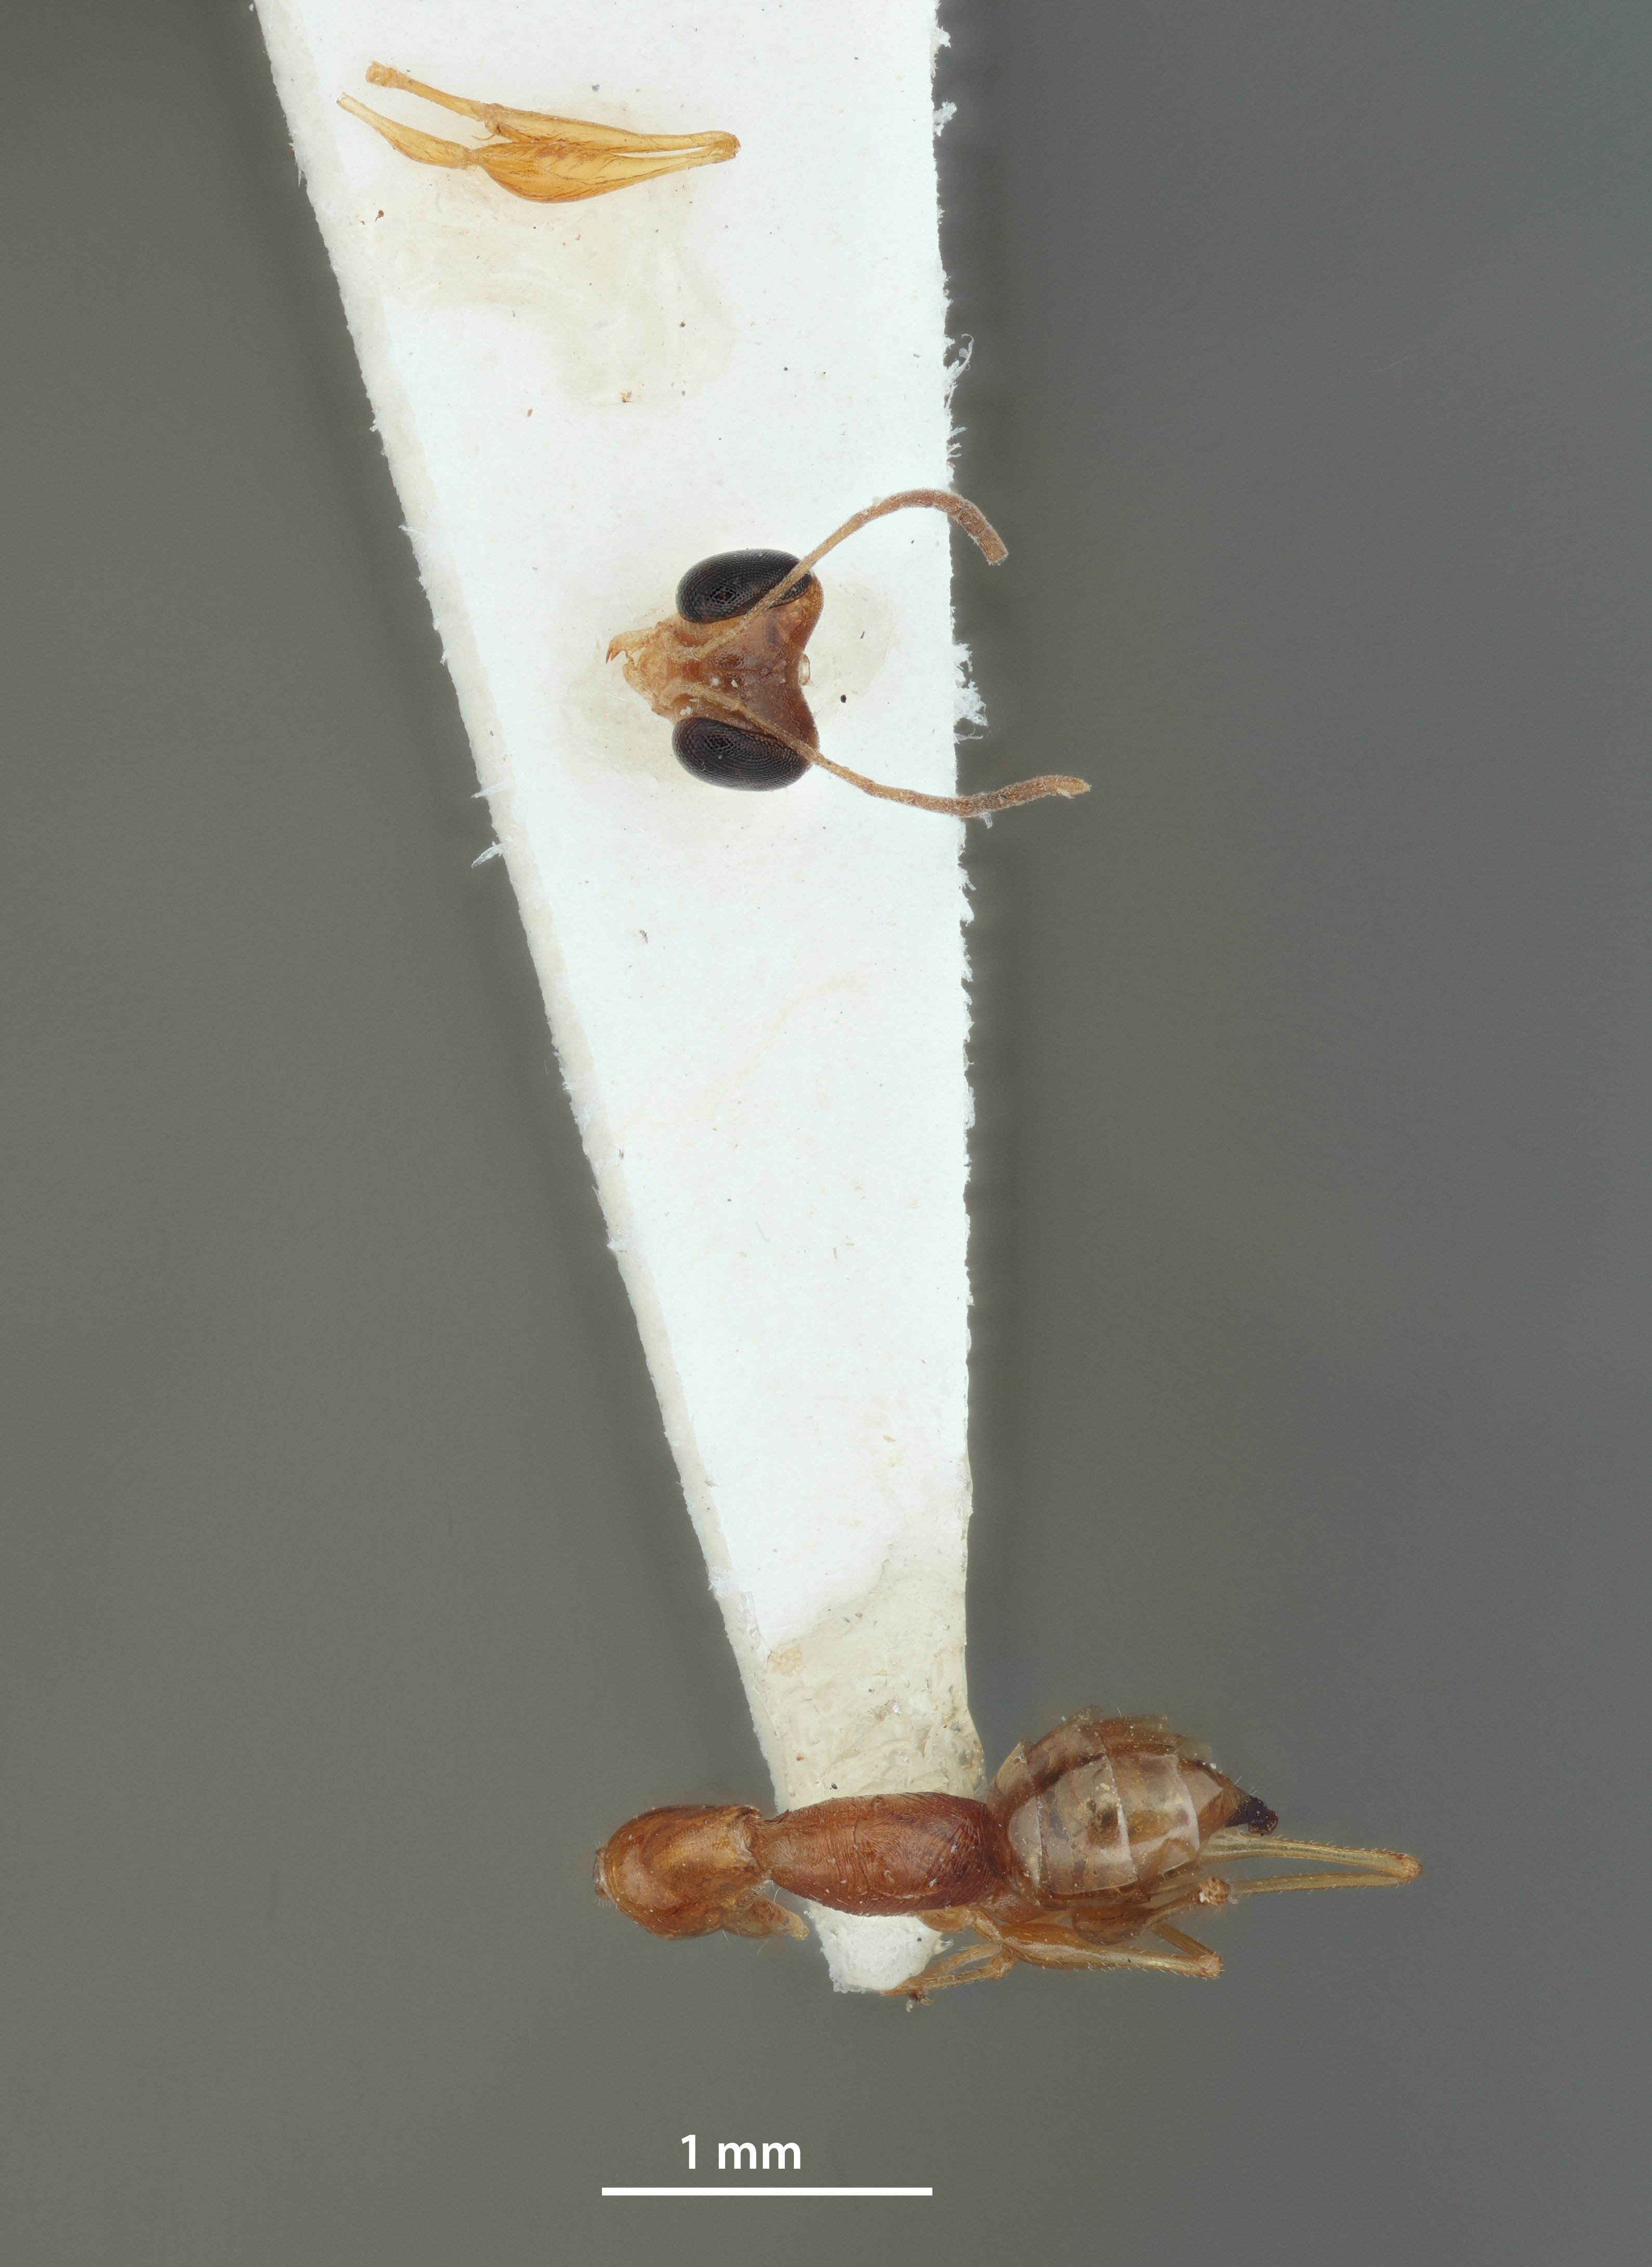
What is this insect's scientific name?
Pseudogonatopus varistriatus
